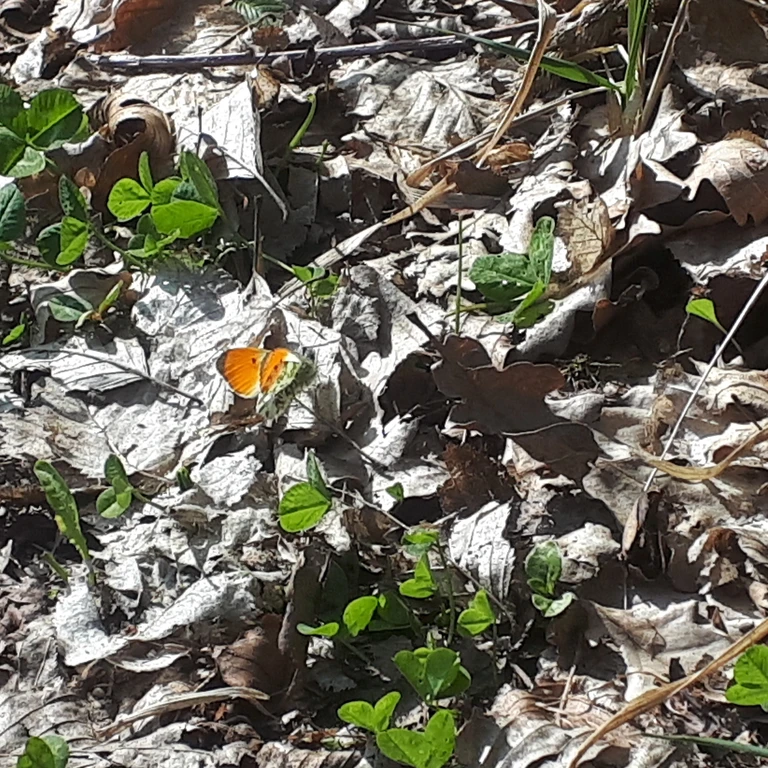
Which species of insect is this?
Anthocharis cardamines
